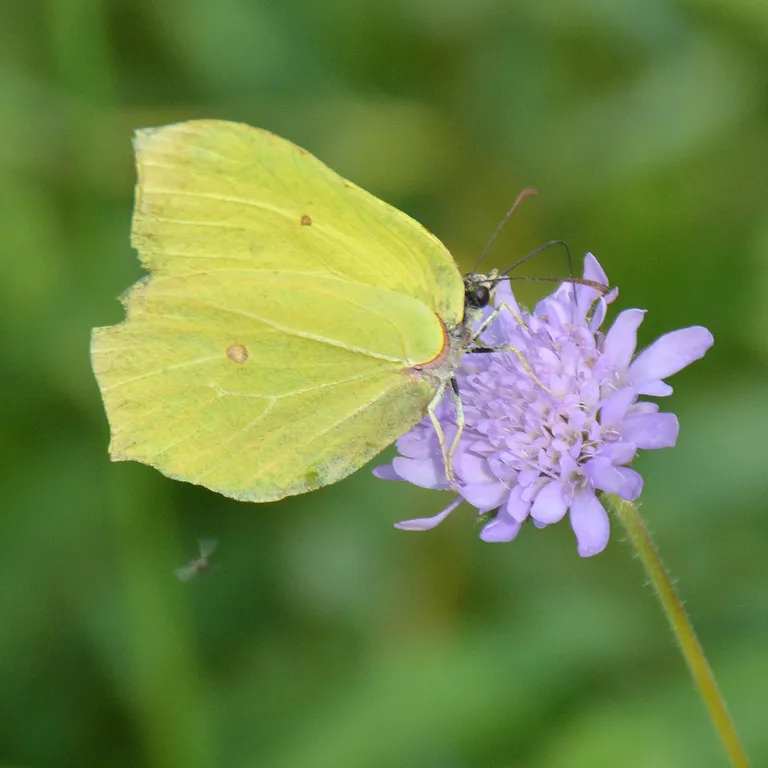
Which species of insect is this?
Gonepteryx rhamni
